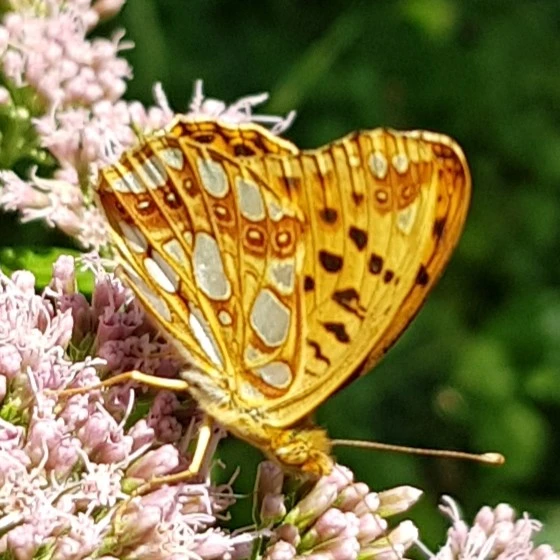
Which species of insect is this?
Issoria lathonia
